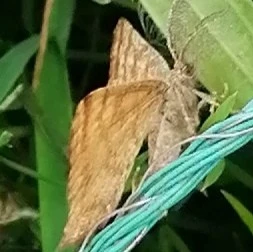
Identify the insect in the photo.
Ematurga atomaria
